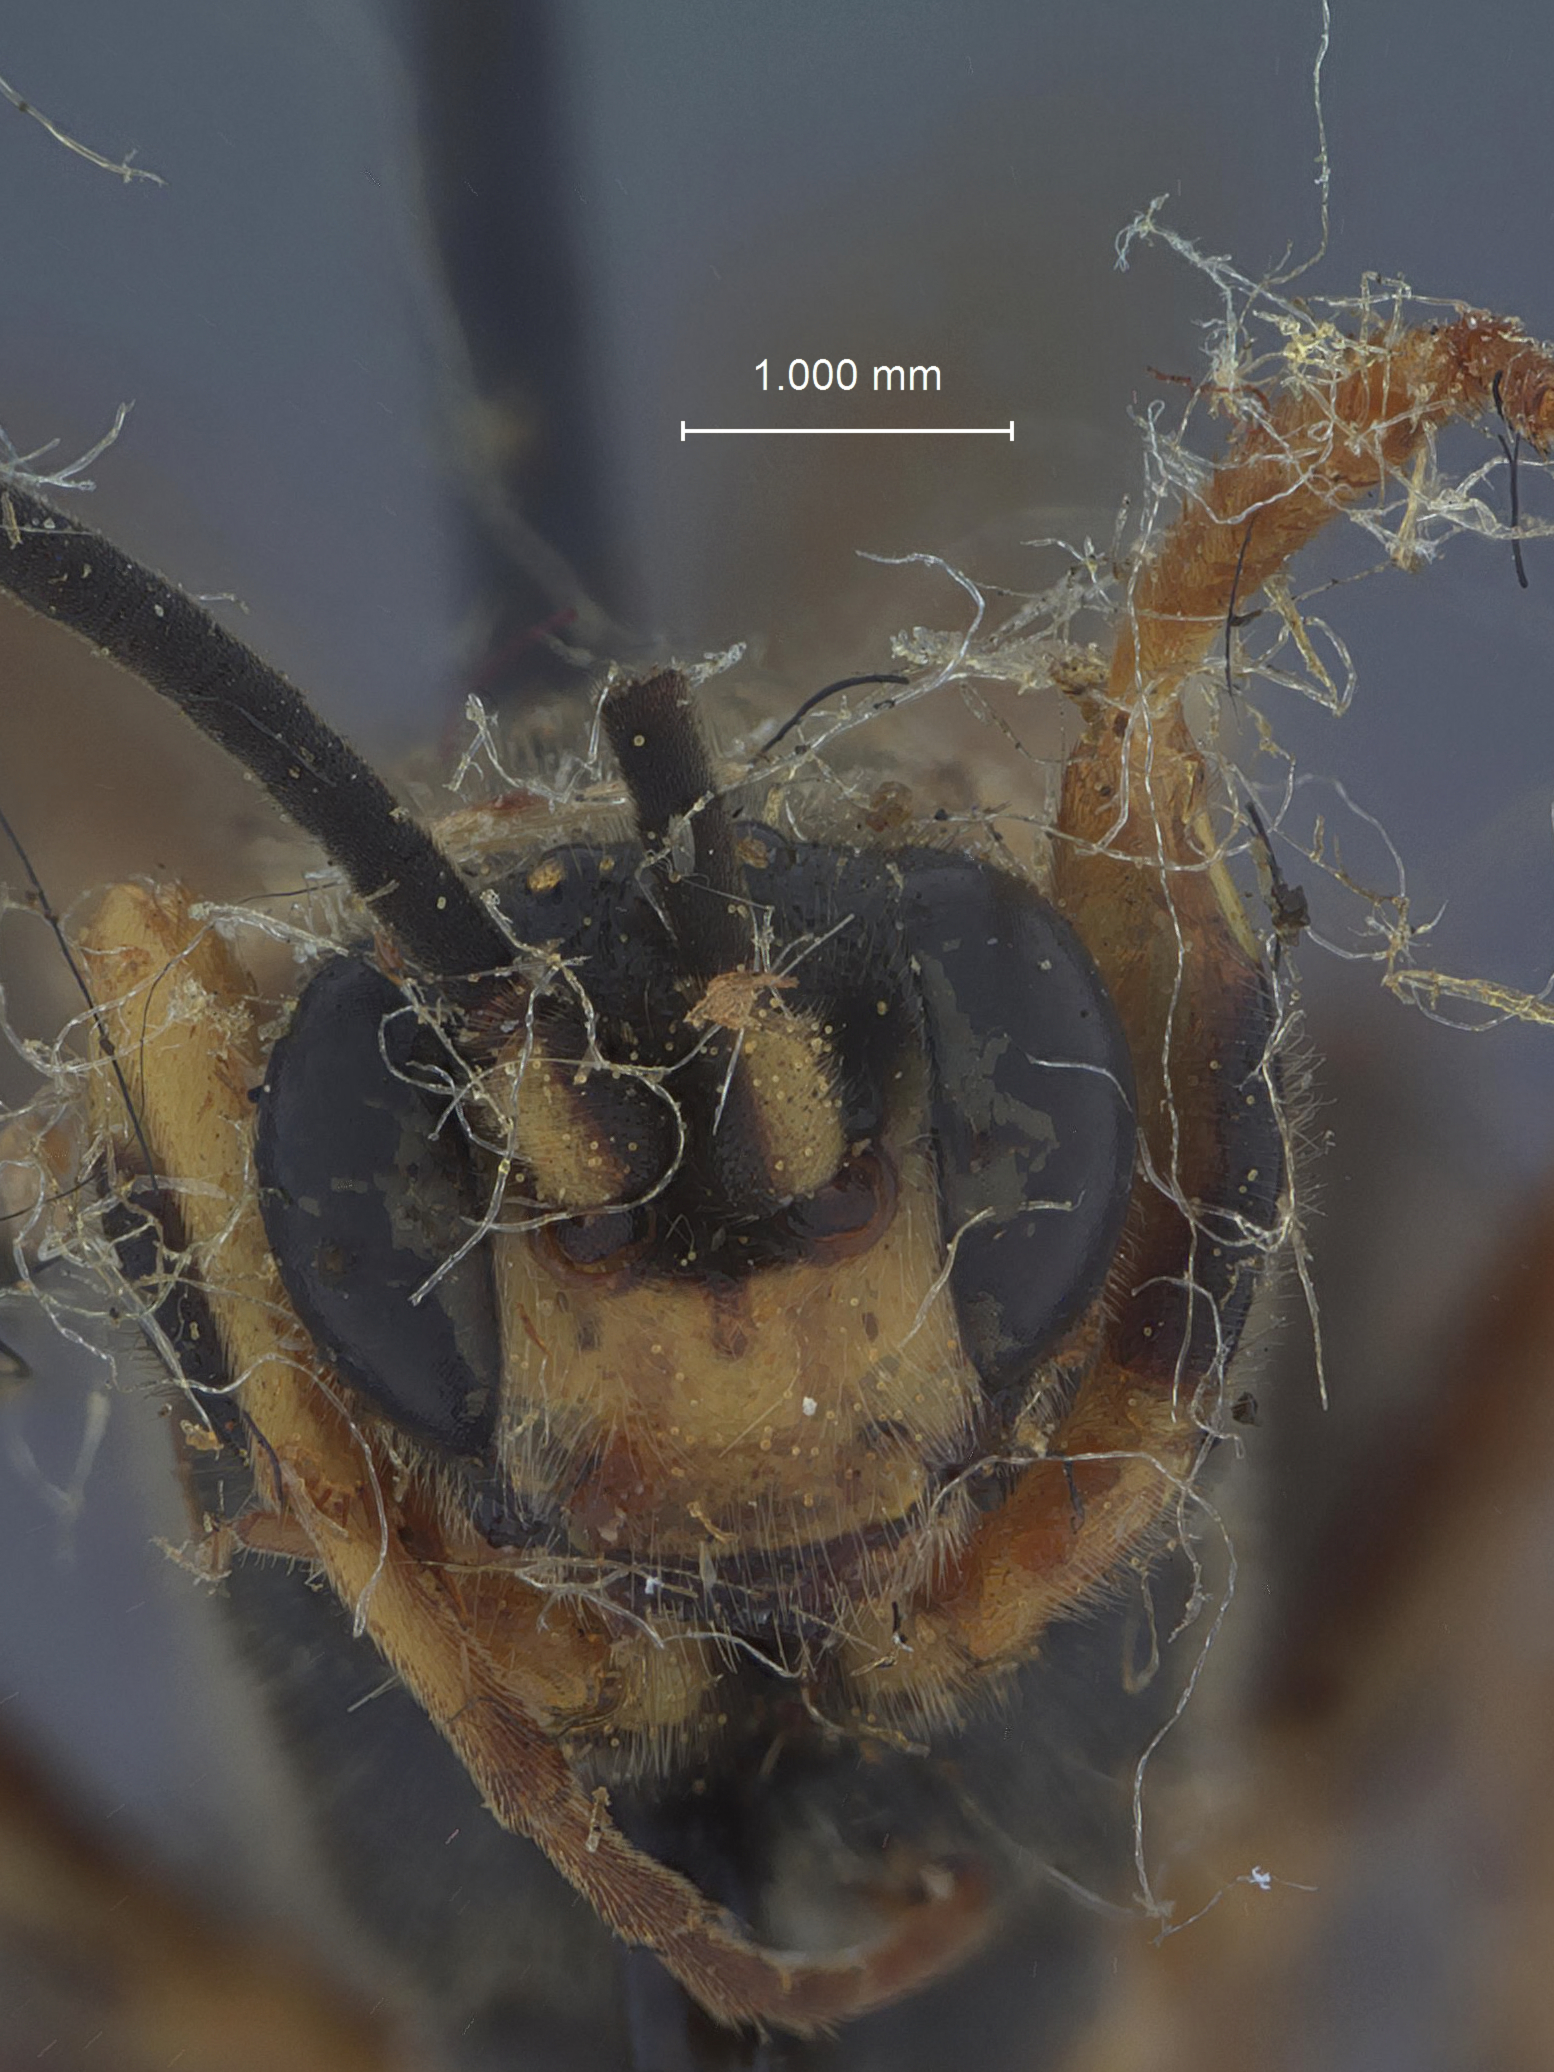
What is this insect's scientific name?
Amblyteles quadrizonatus
